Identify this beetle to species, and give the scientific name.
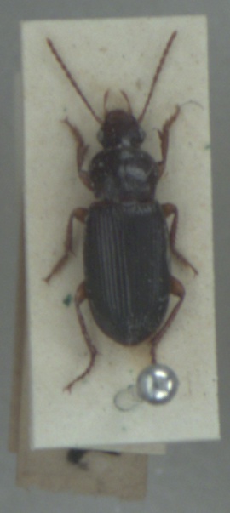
Ophonus melletii
